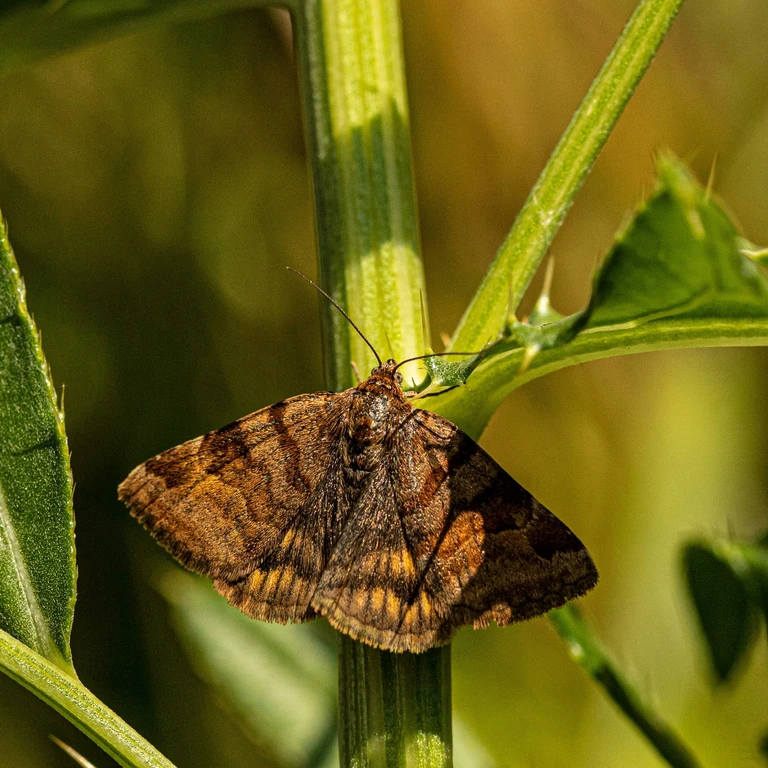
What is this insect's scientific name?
Euclidia glyphica
